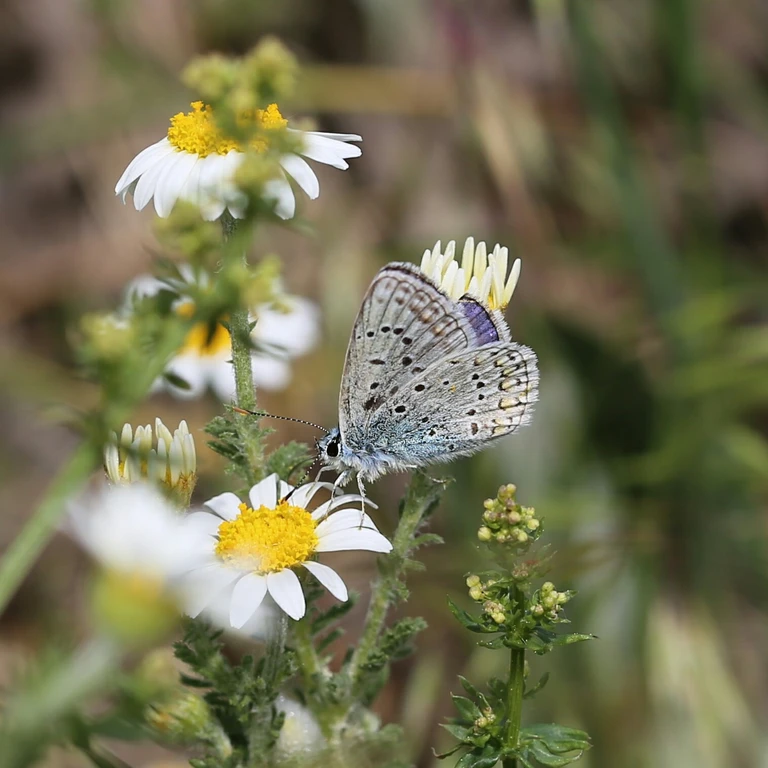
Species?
Polyommatus icarus
